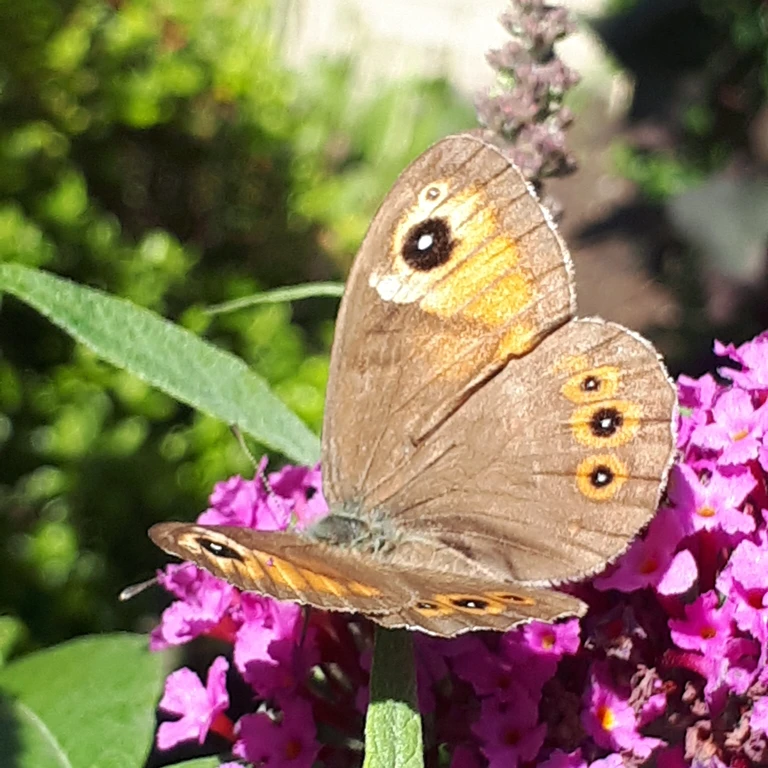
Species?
Lasiommata maera (also Pararge maera)
